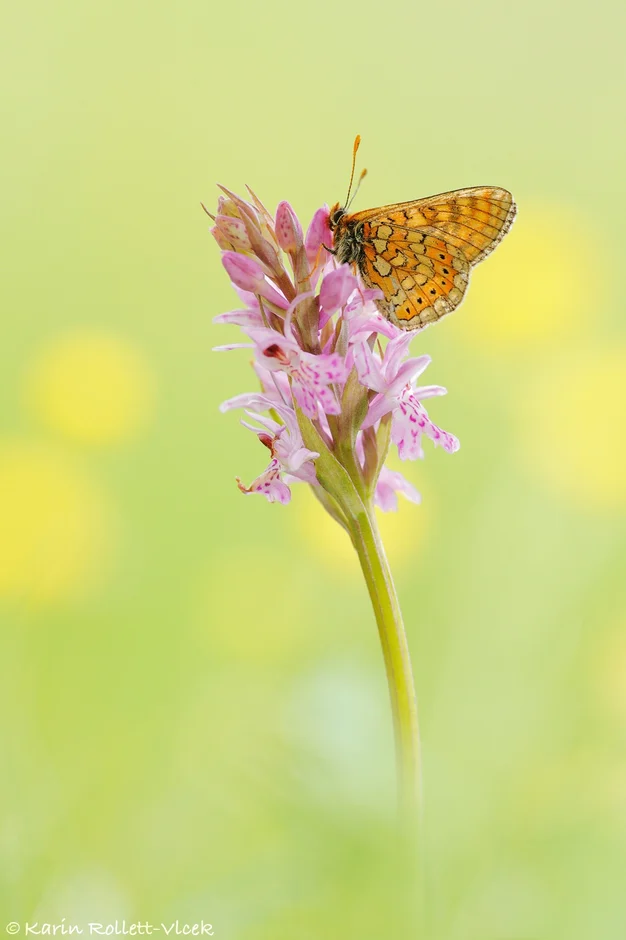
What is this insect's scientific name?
Euphydryas aurinia
